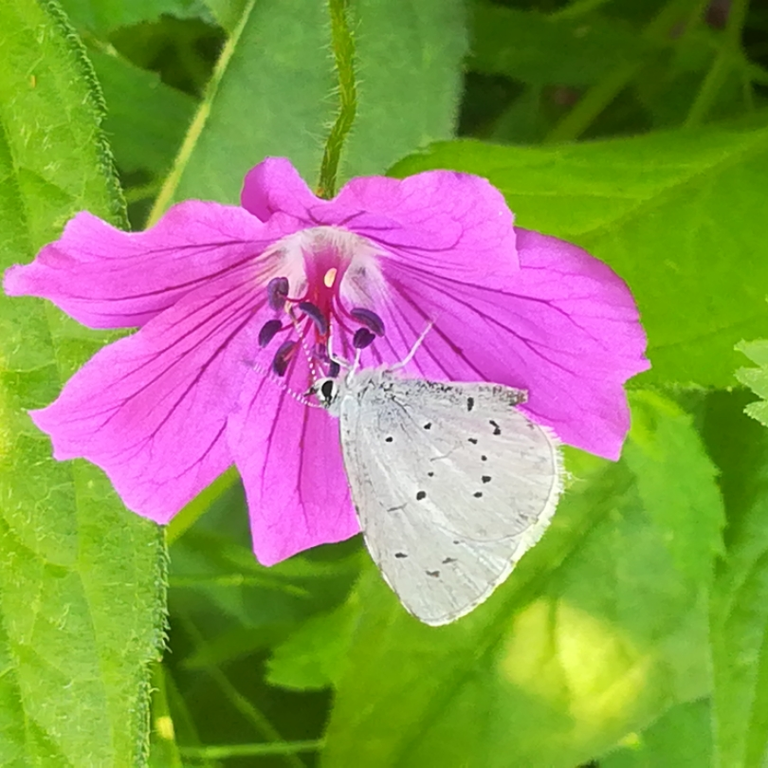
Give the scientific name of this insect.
Celastrina argiolus
